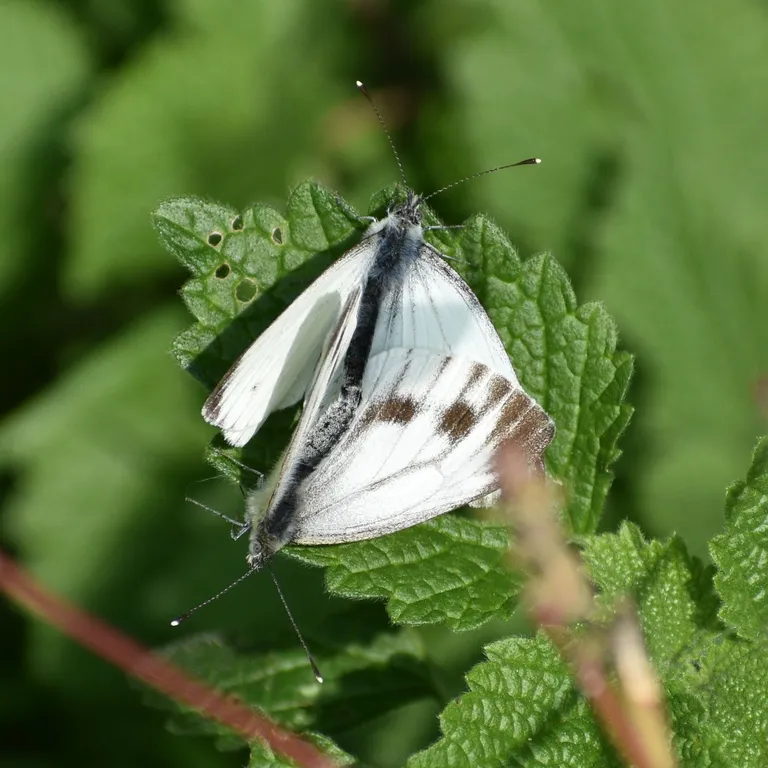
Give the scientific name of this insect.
Pieris napi
